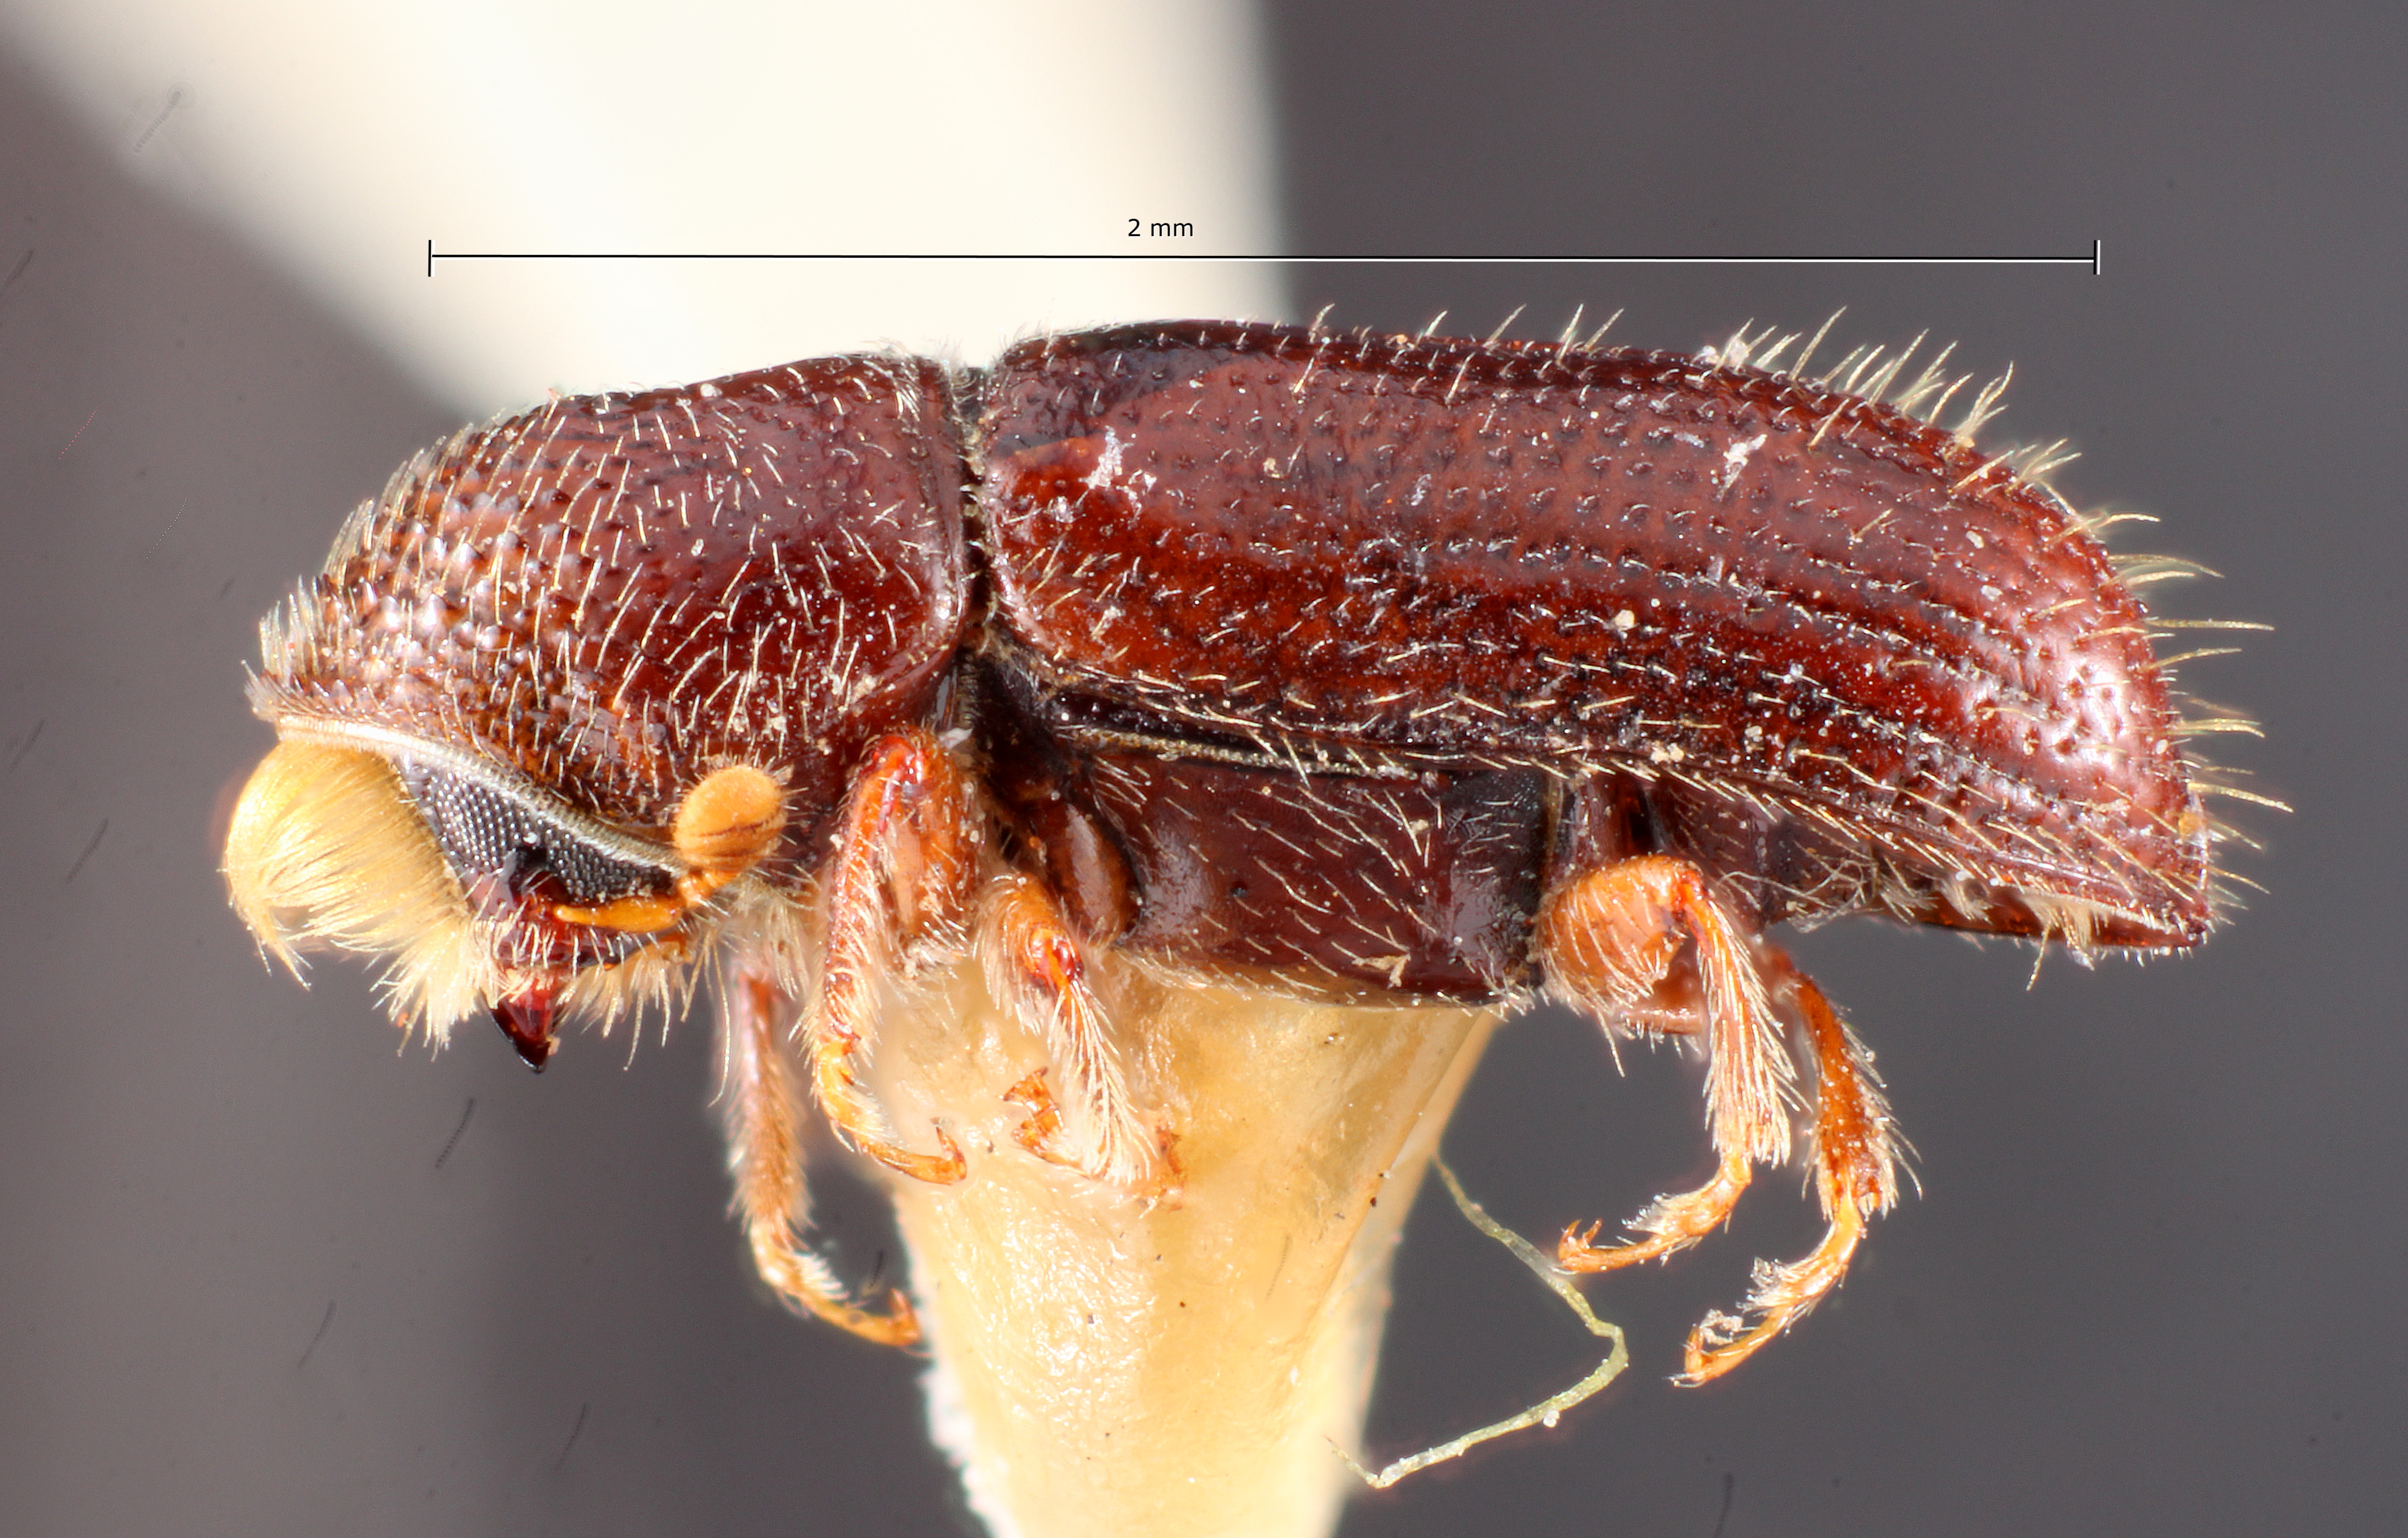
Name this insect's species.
Pityophthorus blackmani
